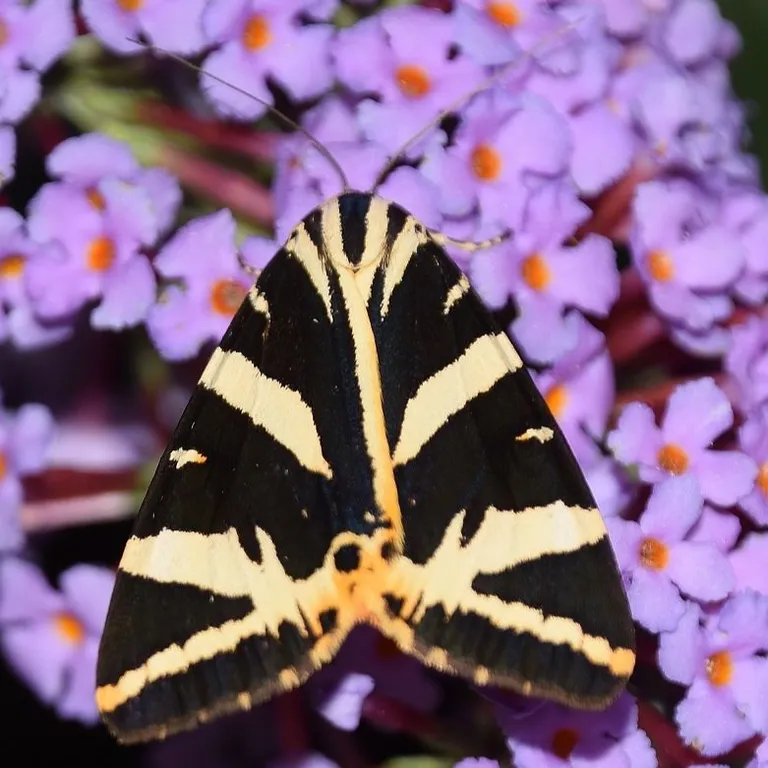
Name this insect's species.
Euplagia quadripunctaria
